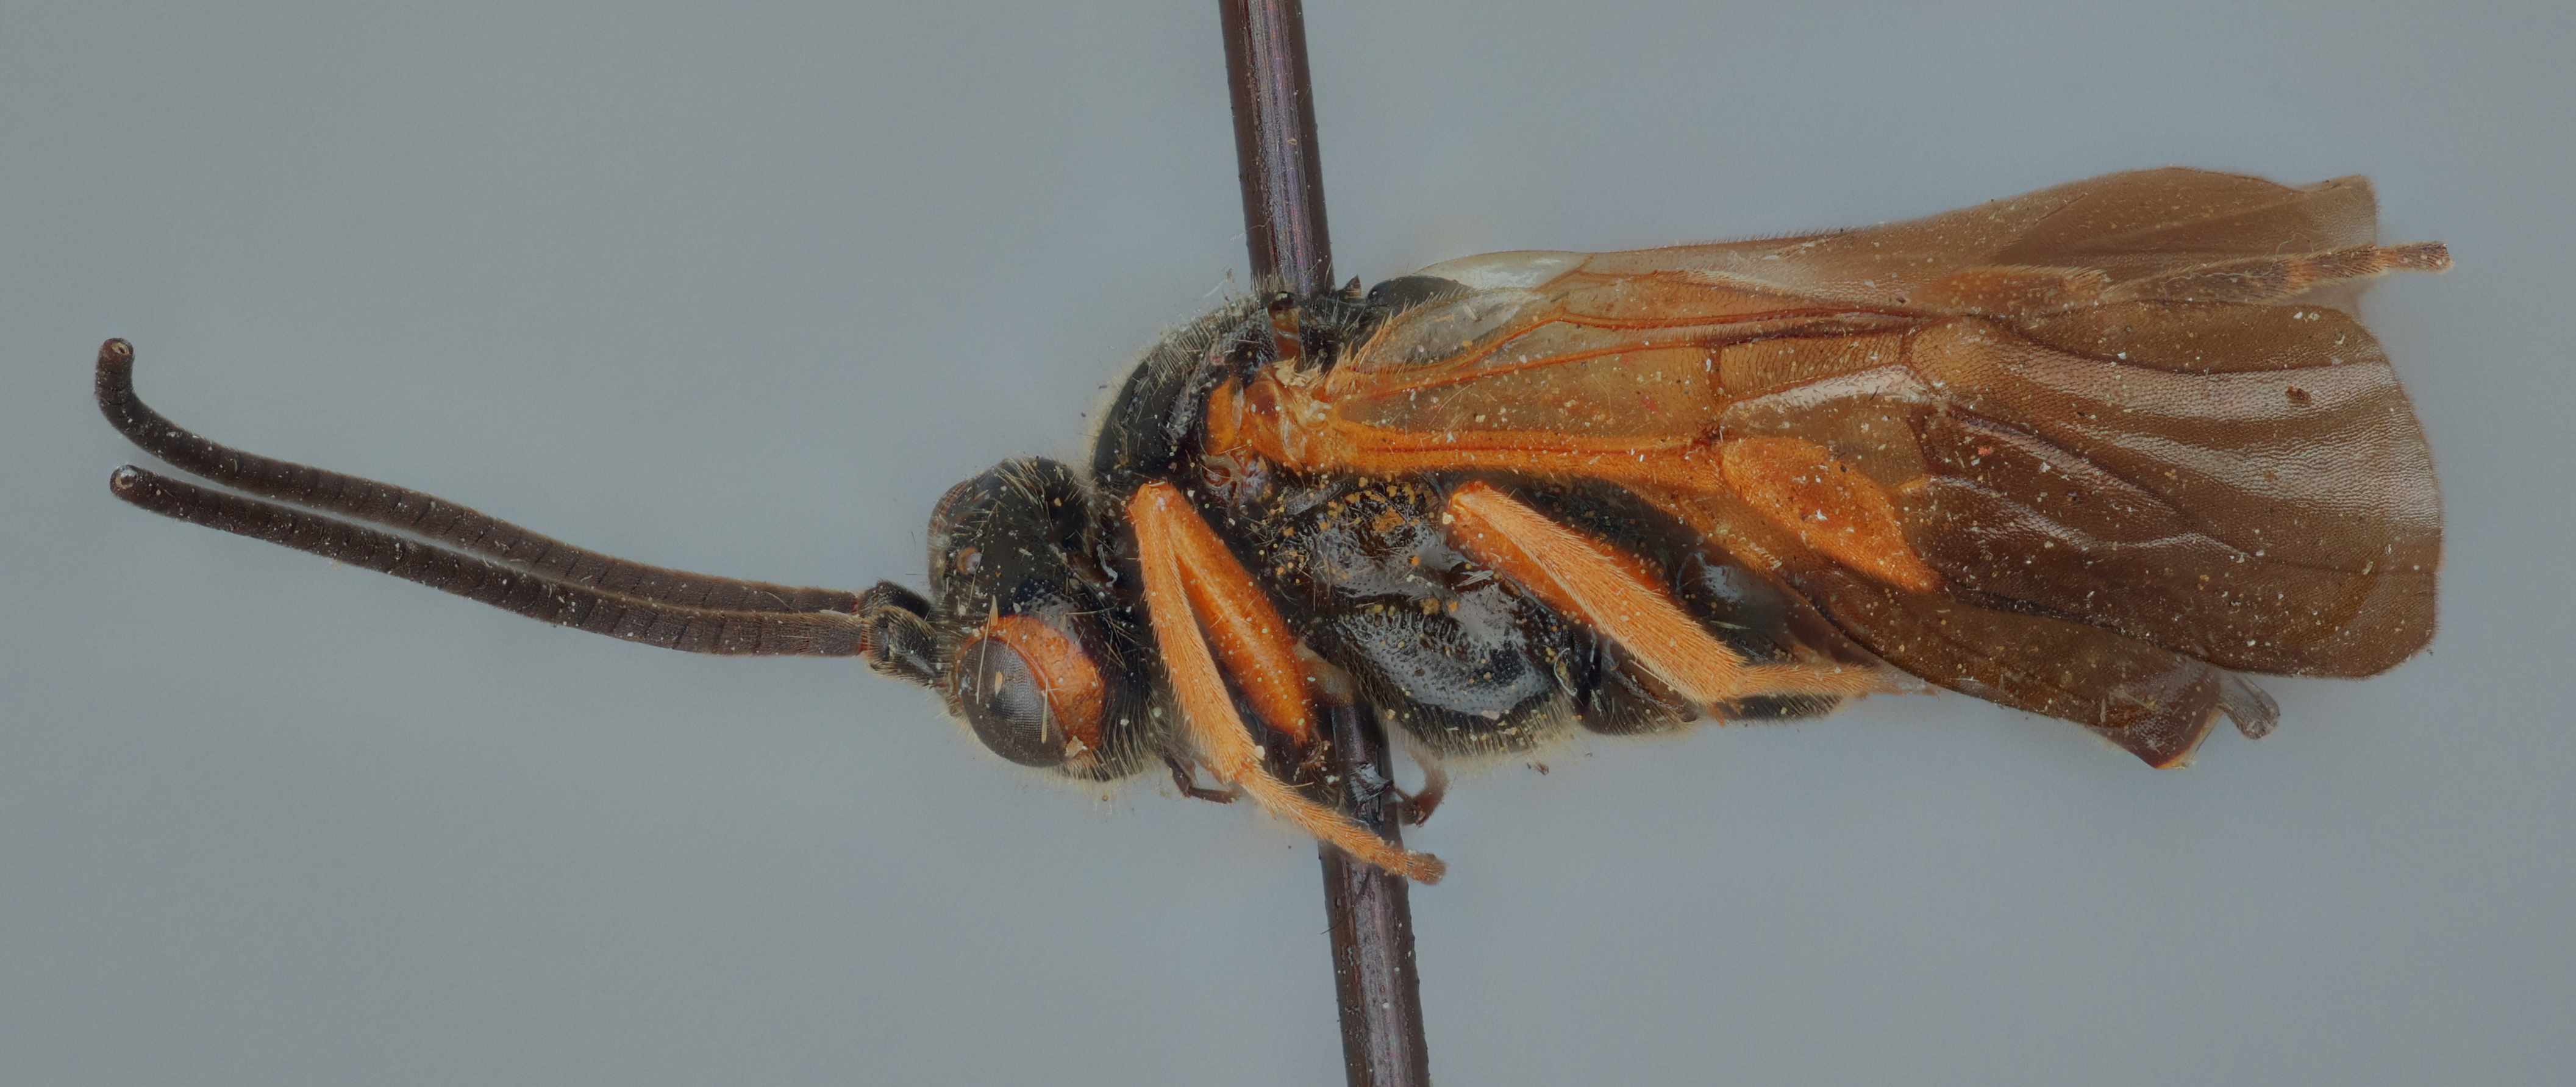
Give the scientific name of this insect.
Cardiochiles dignus
